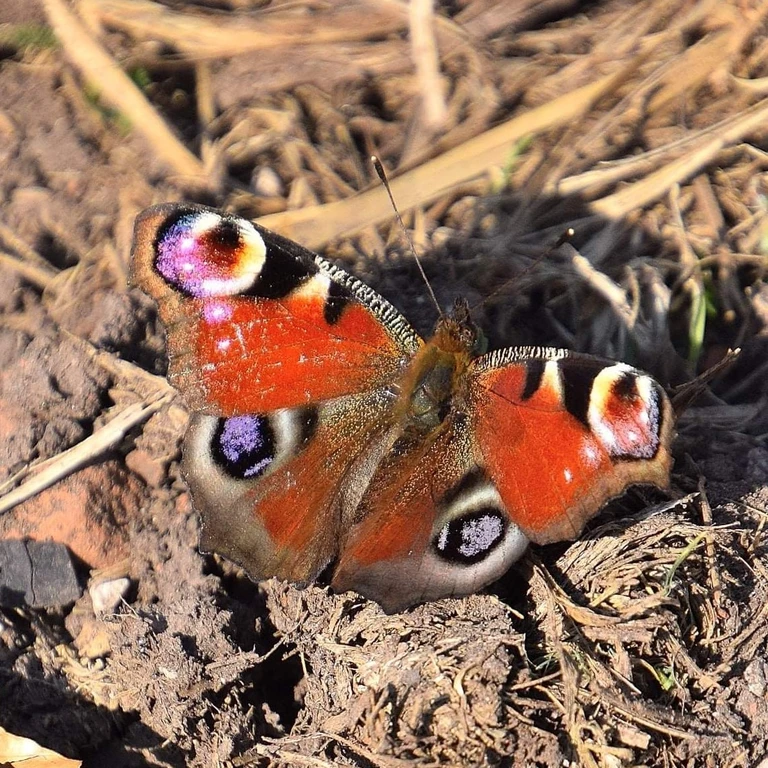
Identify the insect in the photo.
Aglais io
